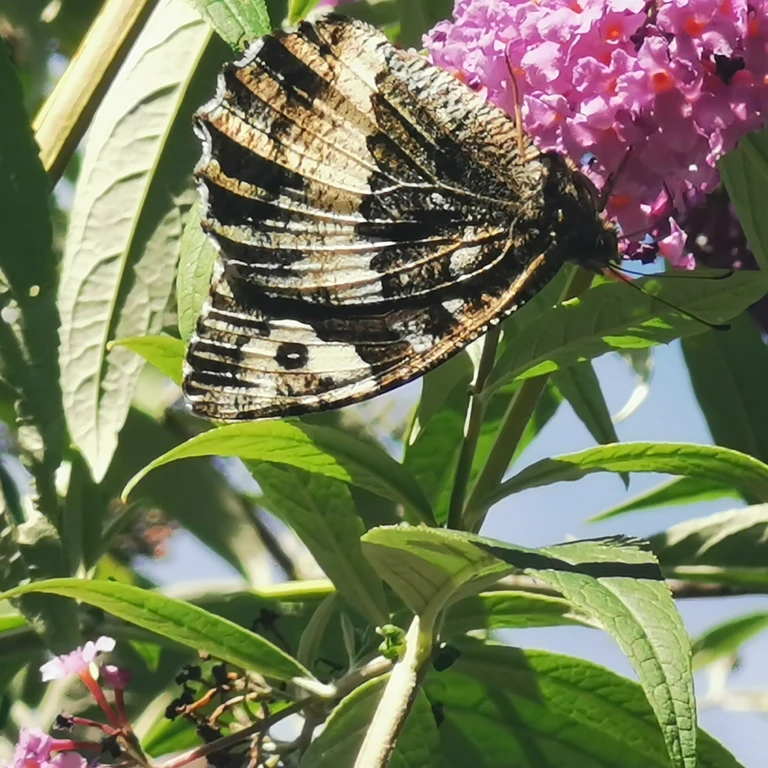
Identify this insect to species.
Brintesia circe
